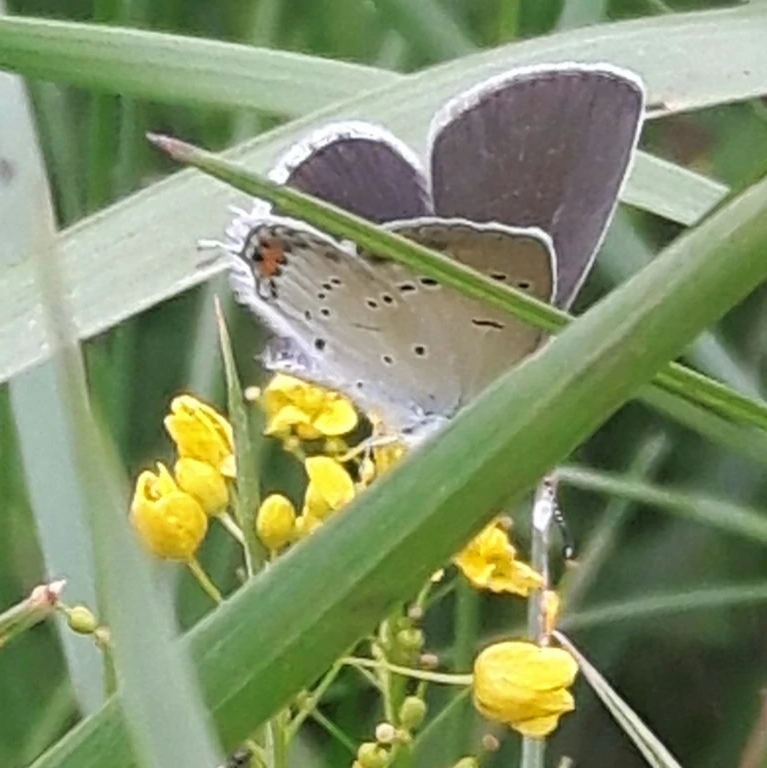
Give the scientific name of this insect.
Cupido argiades (also Elkalyce argiades)
